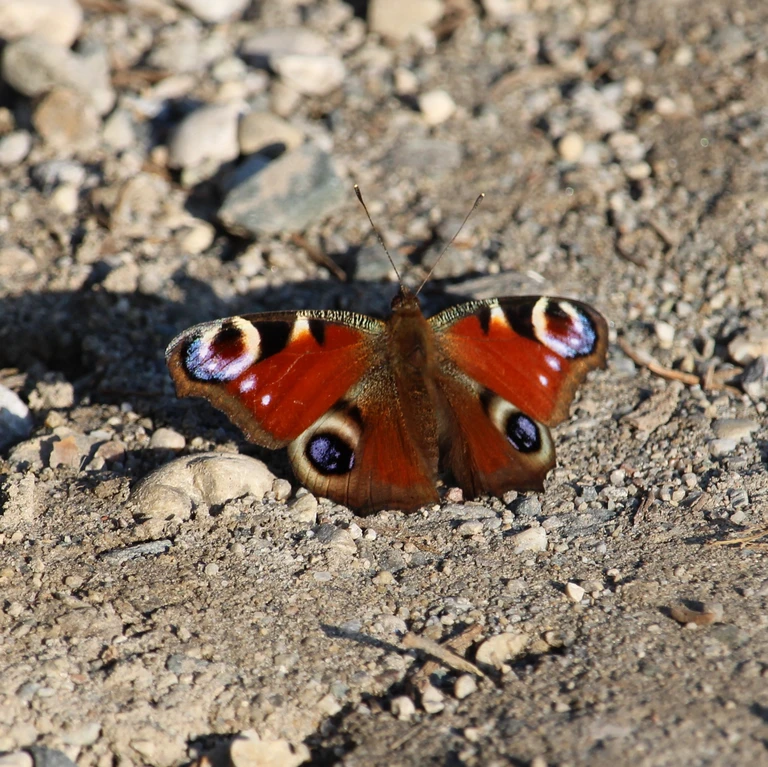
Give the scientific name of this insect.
Aglais io
